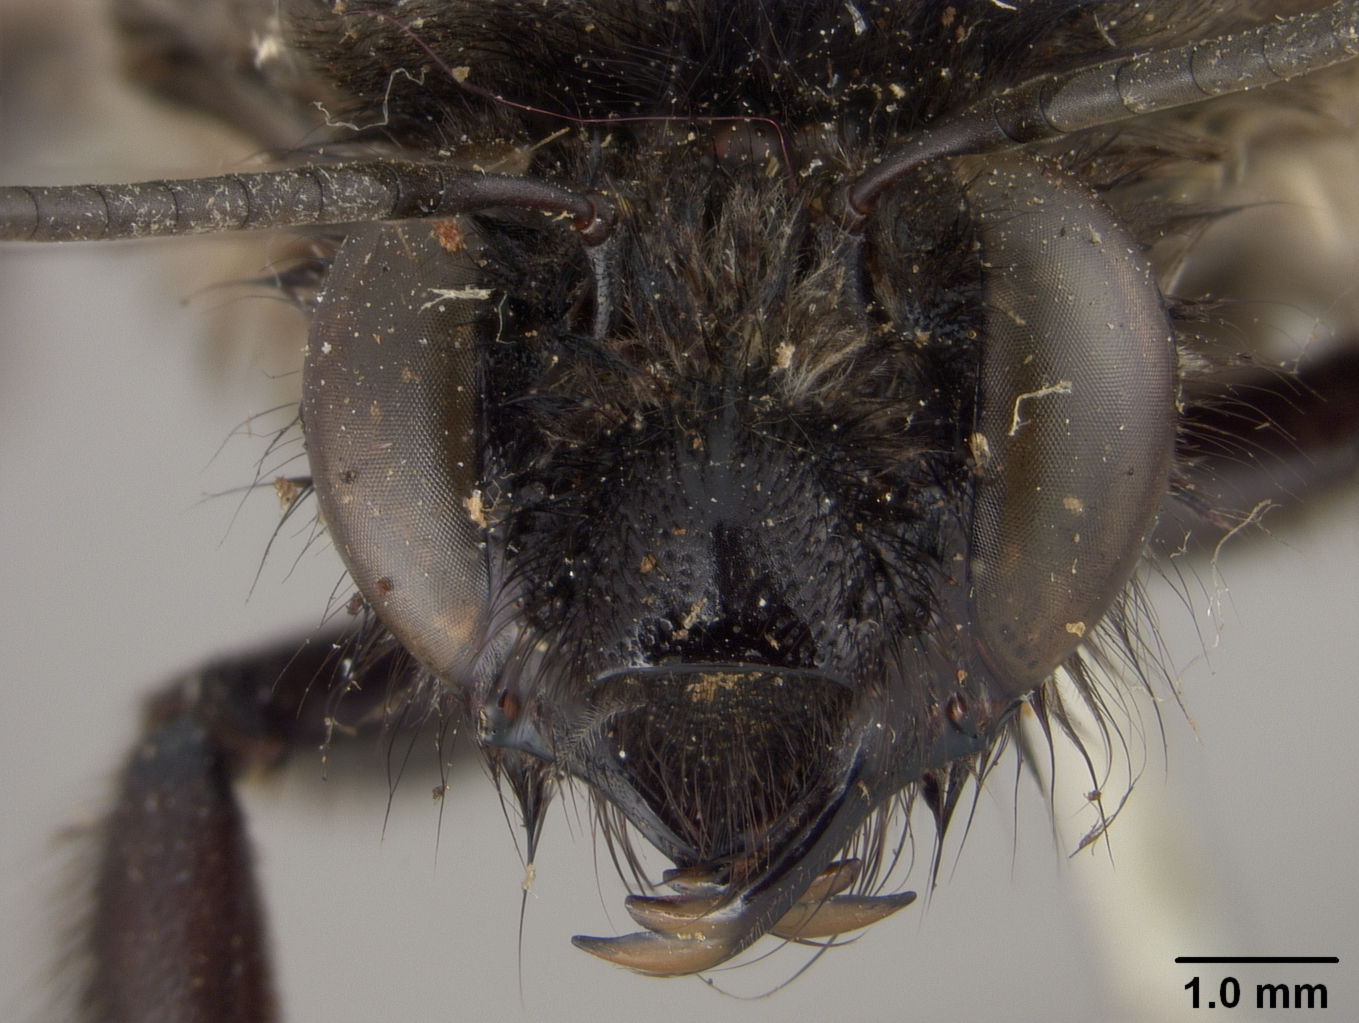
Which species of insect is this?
Centris chlorura
